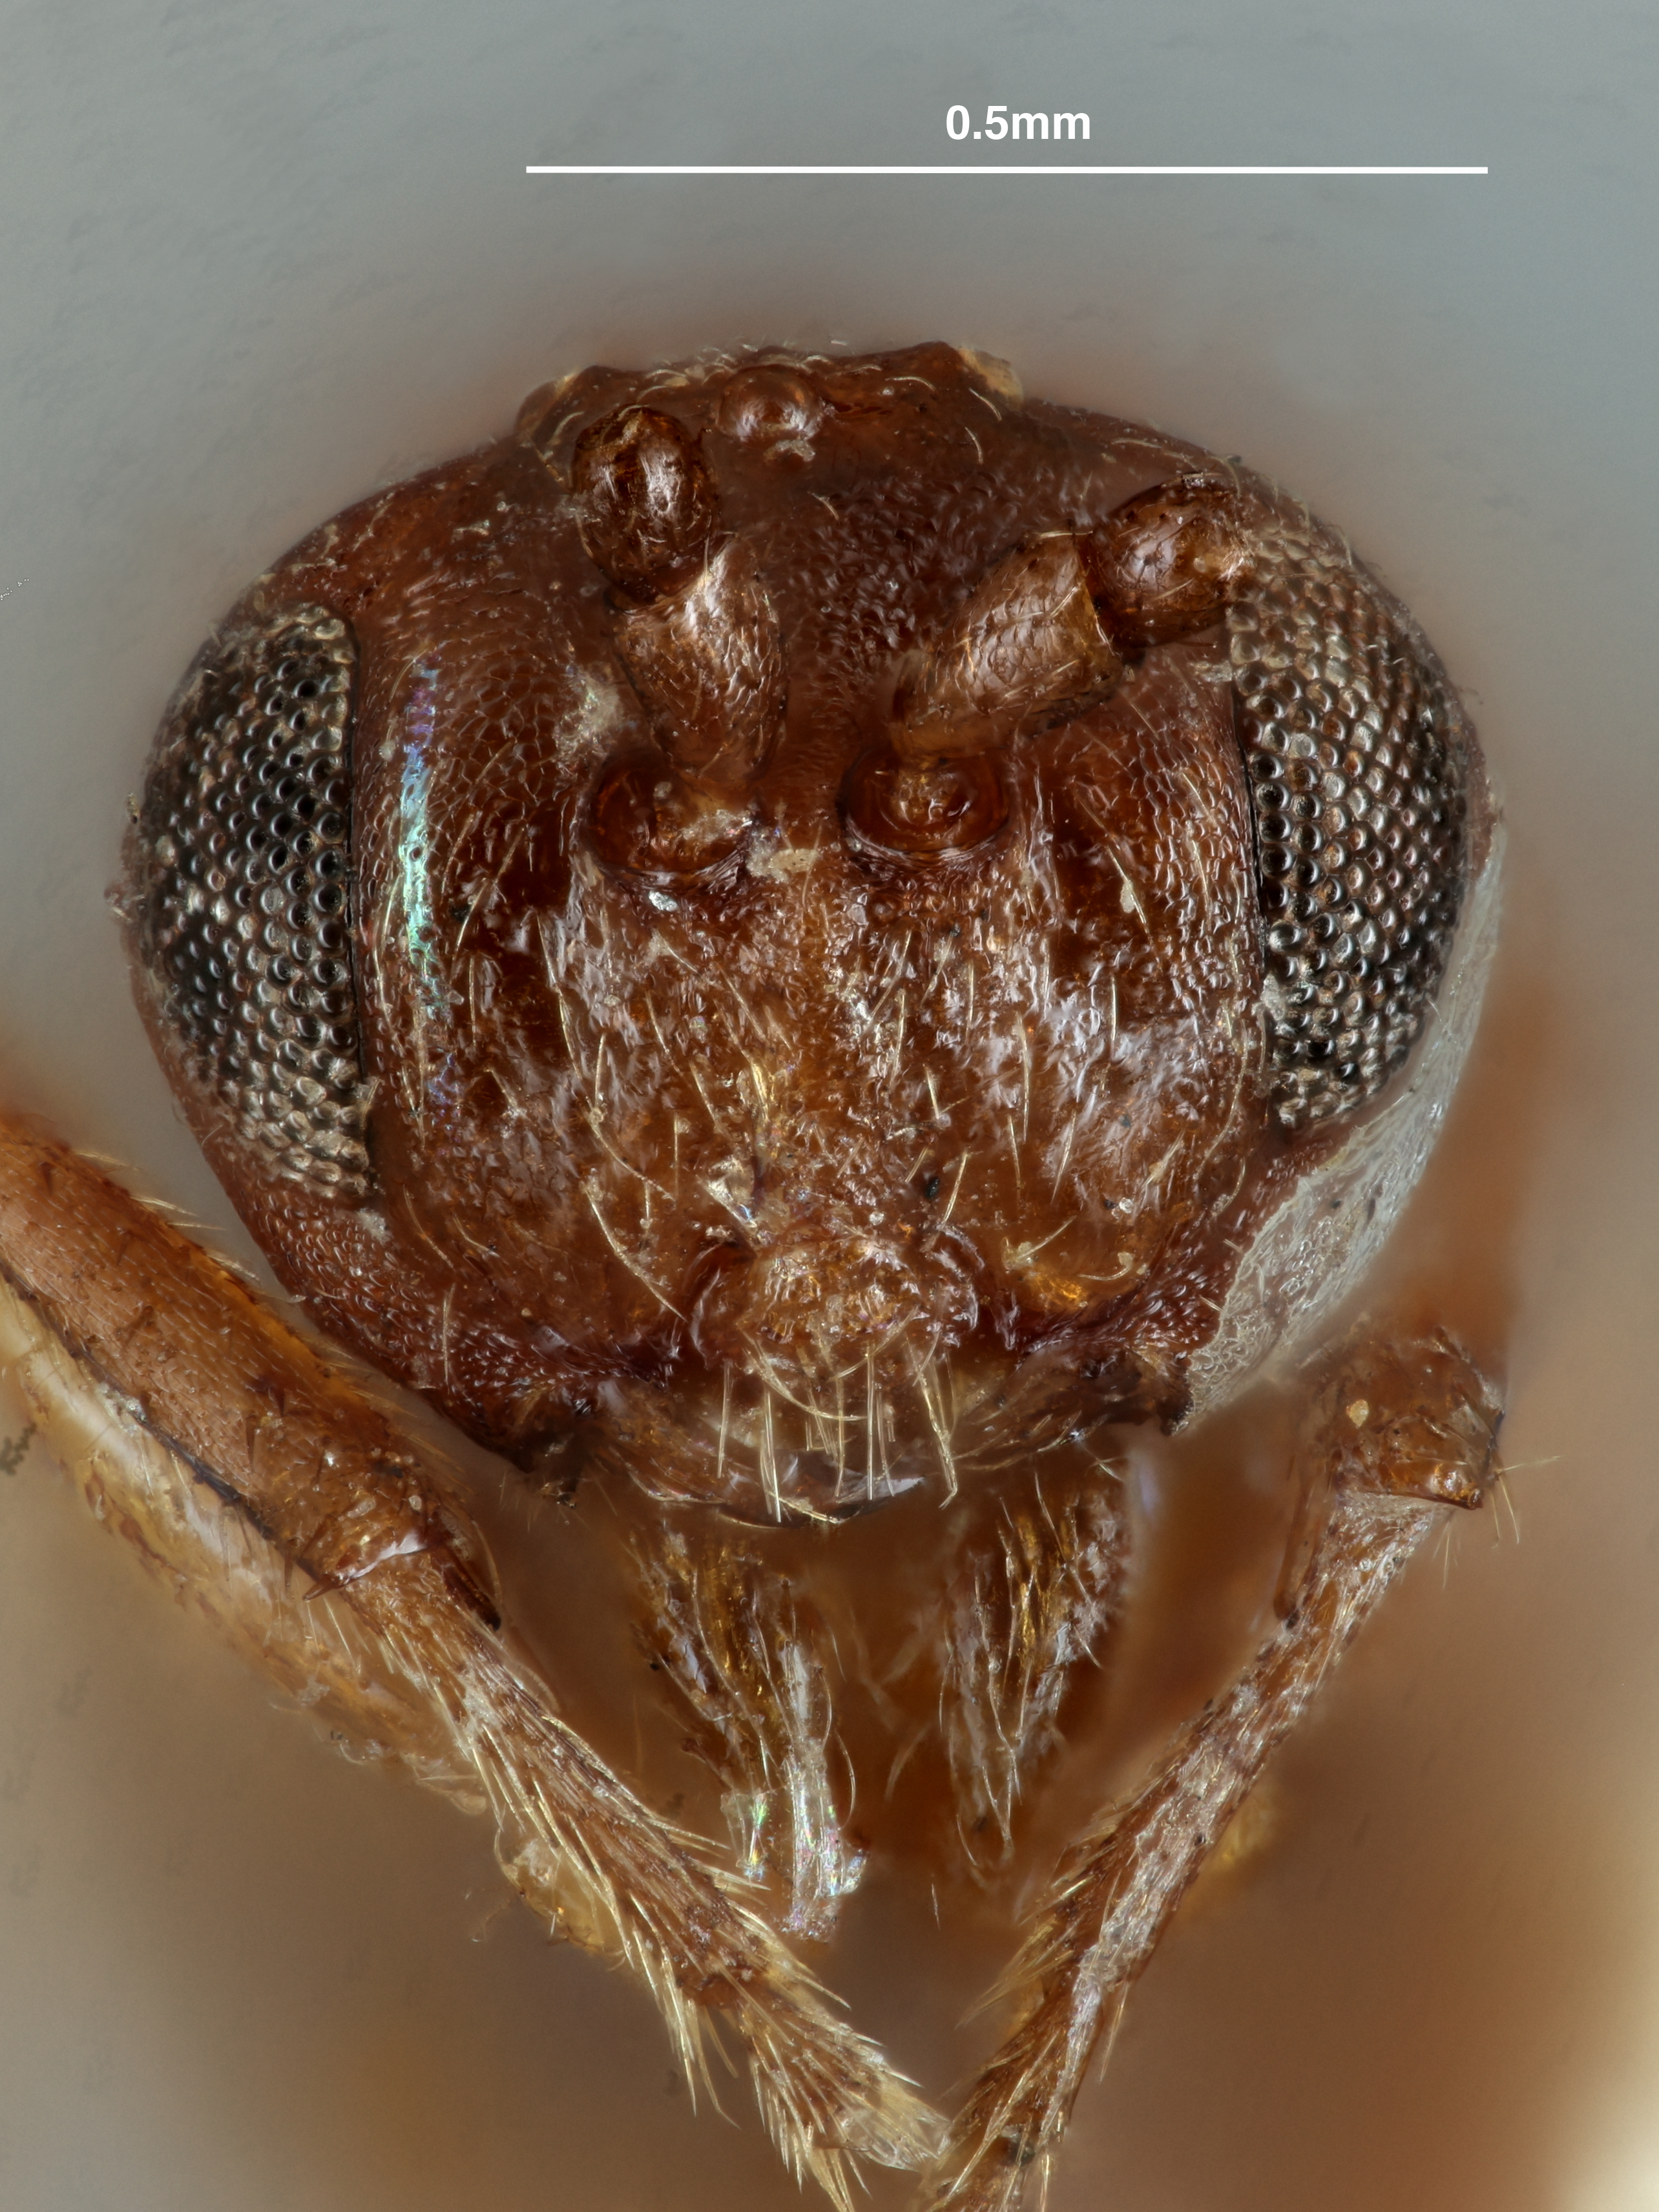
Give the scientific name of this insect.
Dryocosmus grumatus
